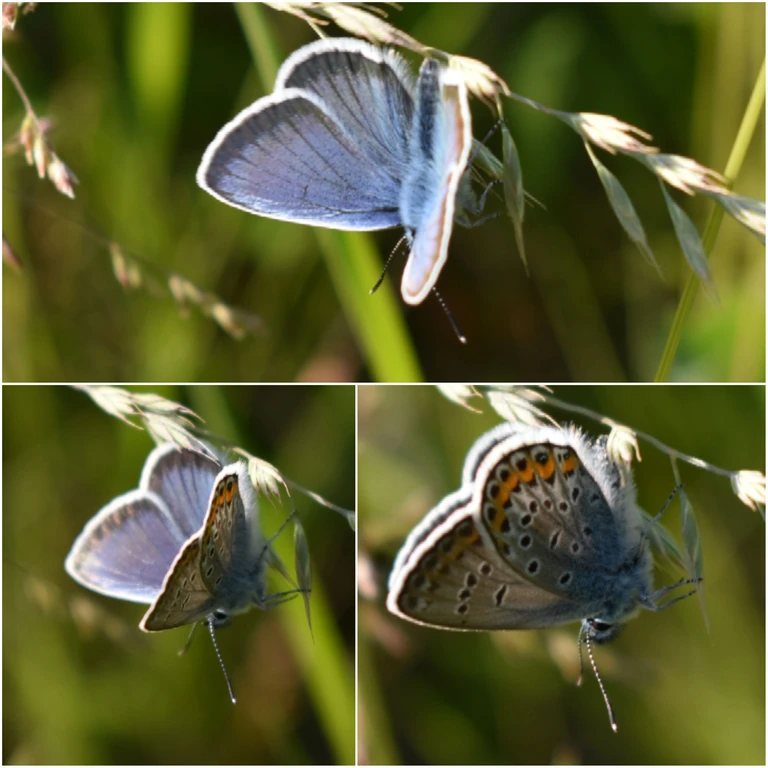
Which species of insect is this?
Plebejus argus
